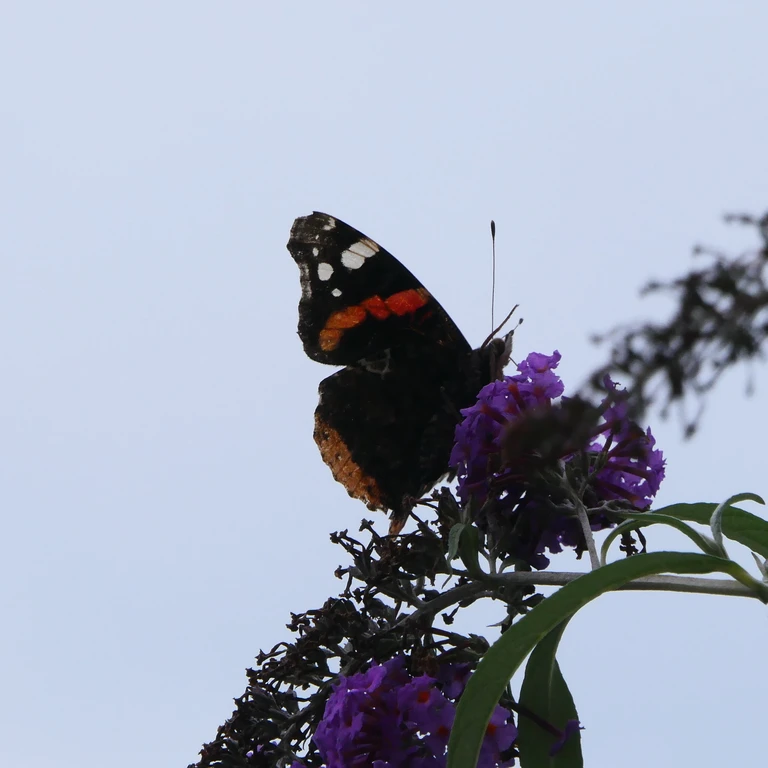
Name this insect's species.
Vanessa atalanta
